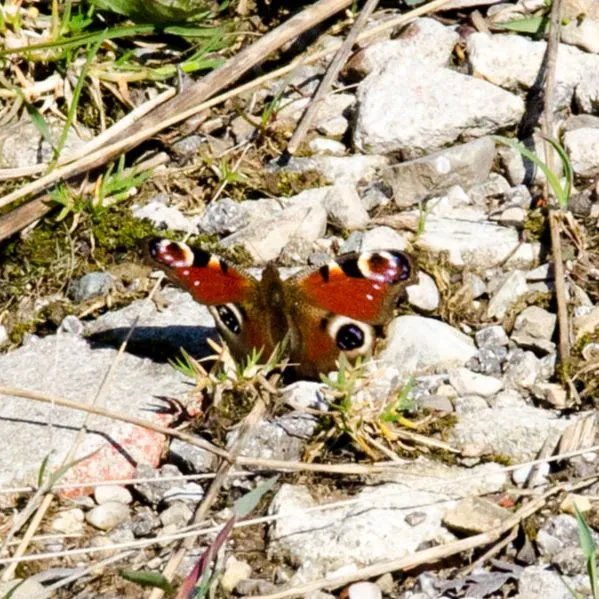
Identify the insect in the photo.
Aglais io
